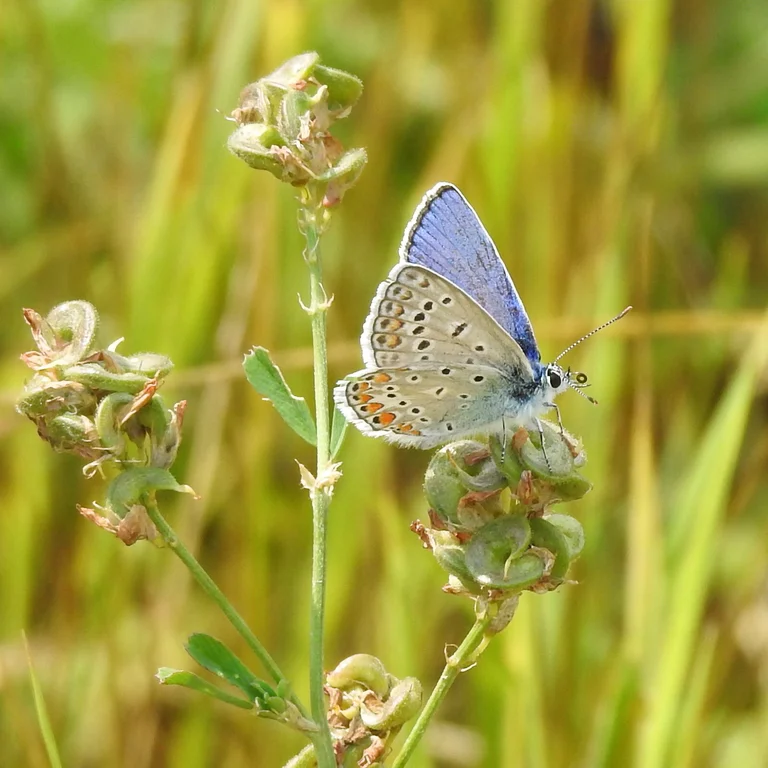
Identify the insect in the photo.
Polyommatus icarus
